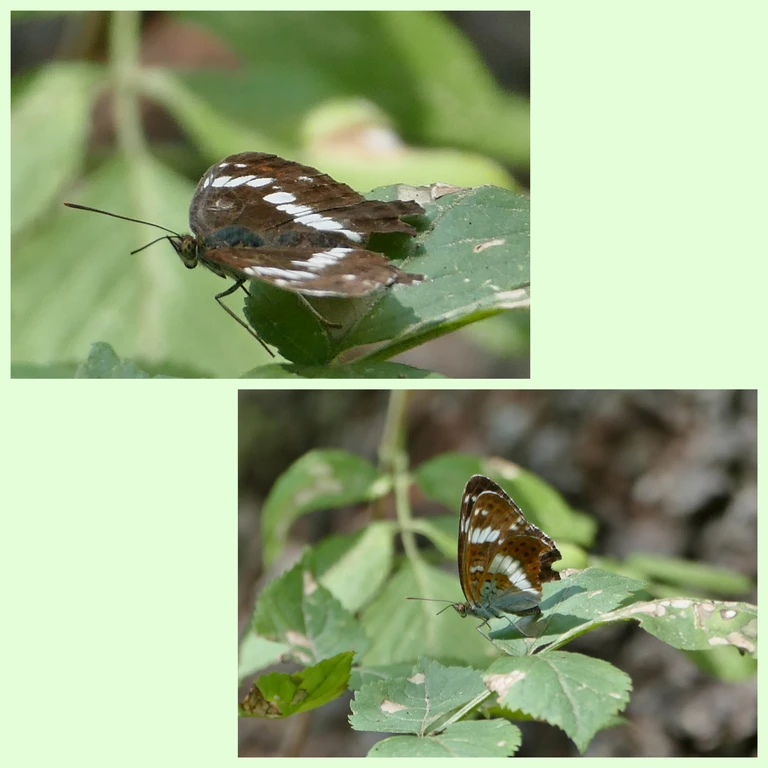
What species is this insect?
Limenitis camilla (also Ladoga camilla)
